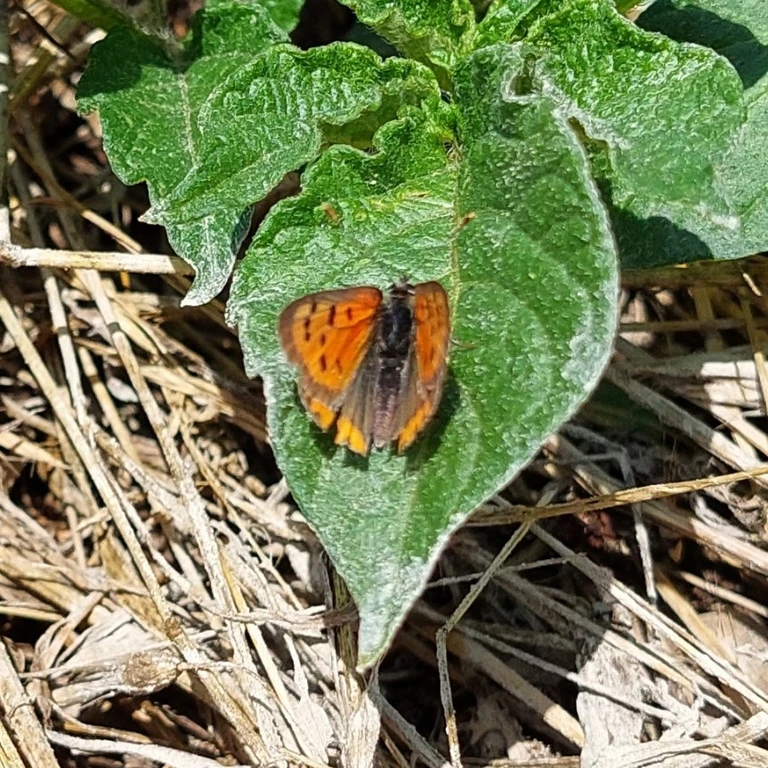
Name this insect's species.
Lycaena phlaeas
